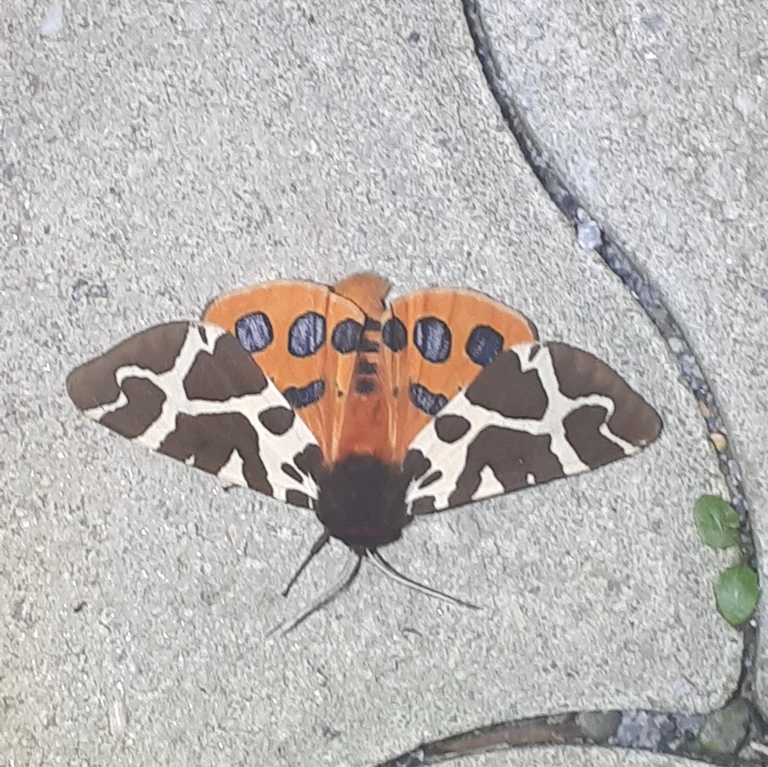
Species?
Arctia caja
